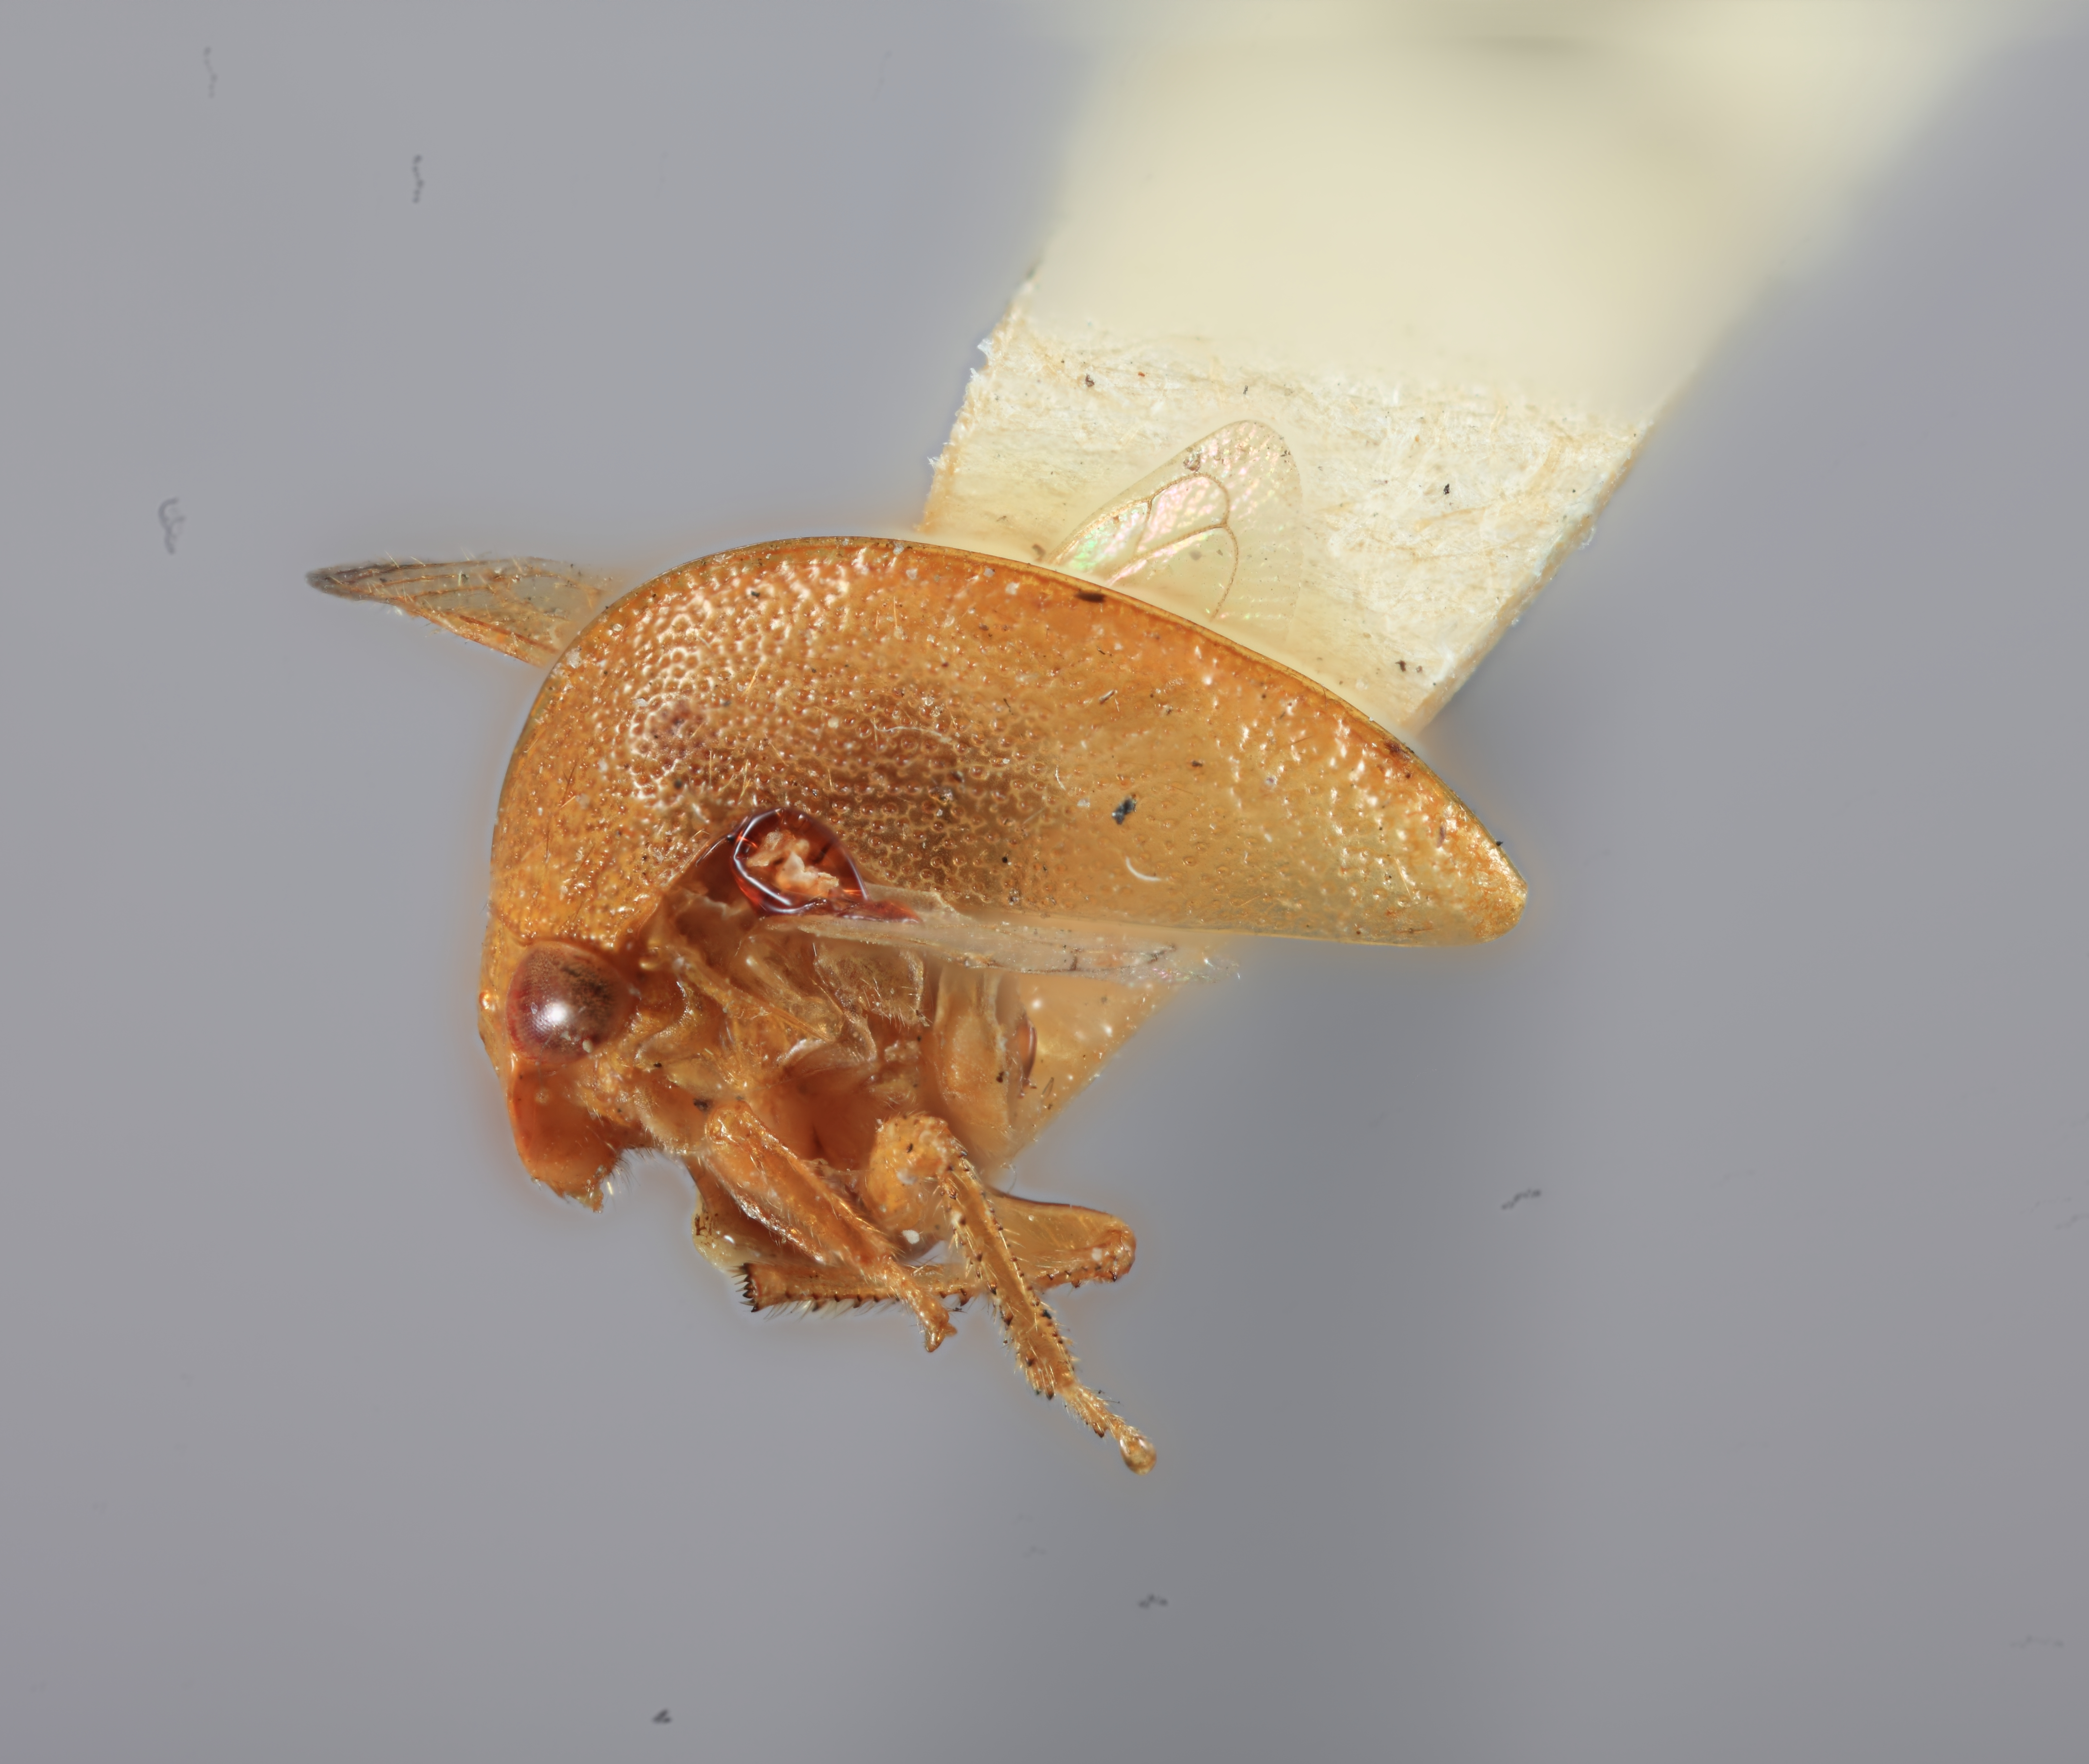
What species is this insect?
Amastris minuta
